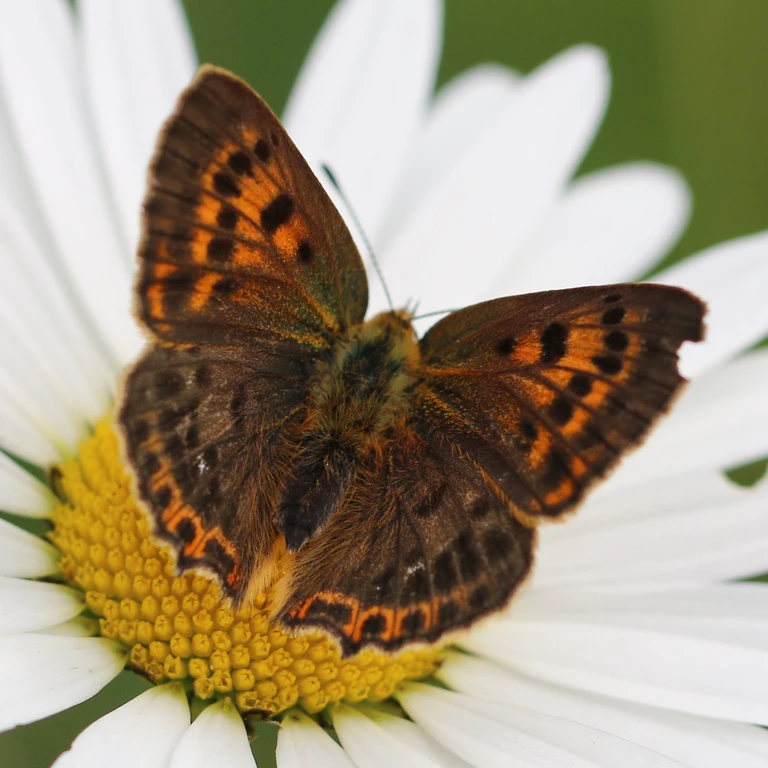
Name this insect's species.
Lycaena tityrus (also Loweia tityrus)
